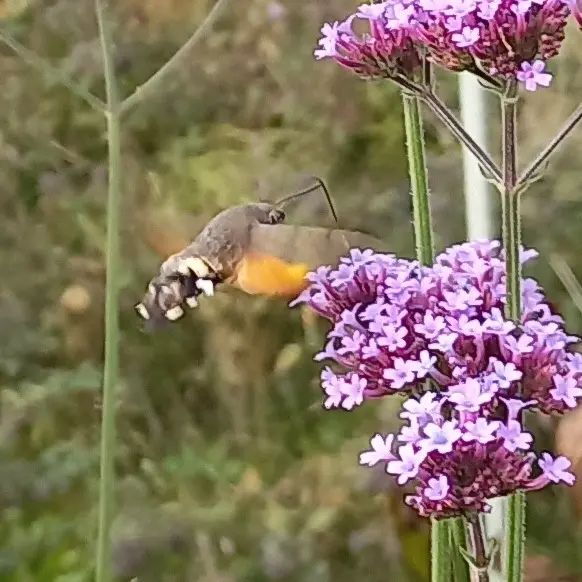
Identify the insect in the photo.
Macroglossum stellatarum
